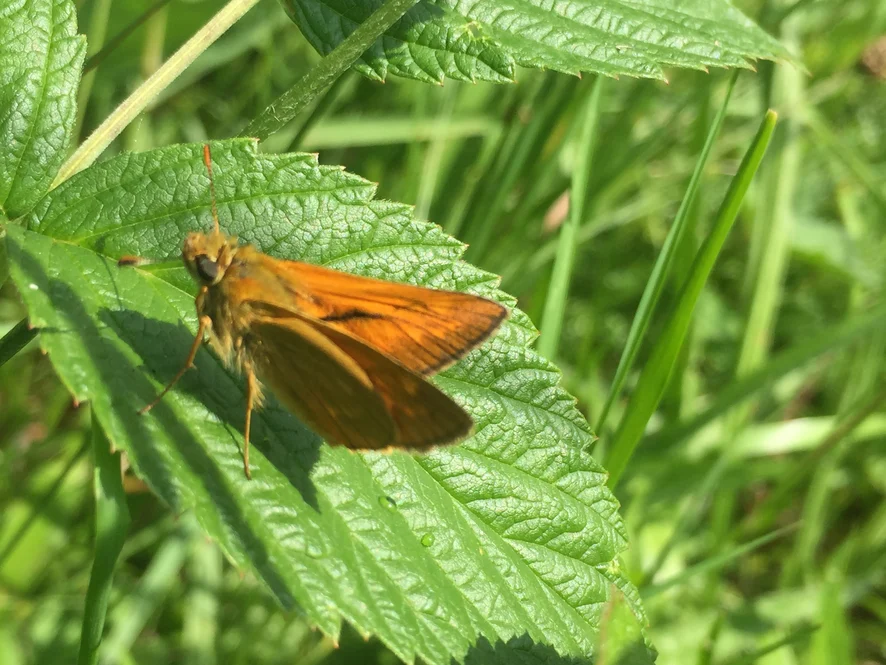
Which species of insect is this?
Ochlodes sylvanus (also Ochlodes venata)
